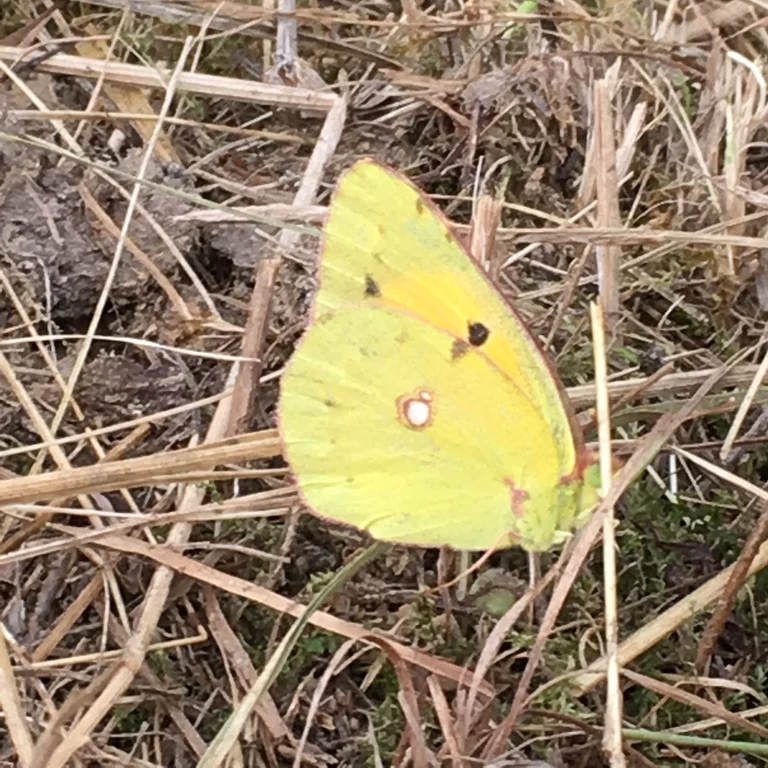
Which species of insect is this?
Colias croceus
